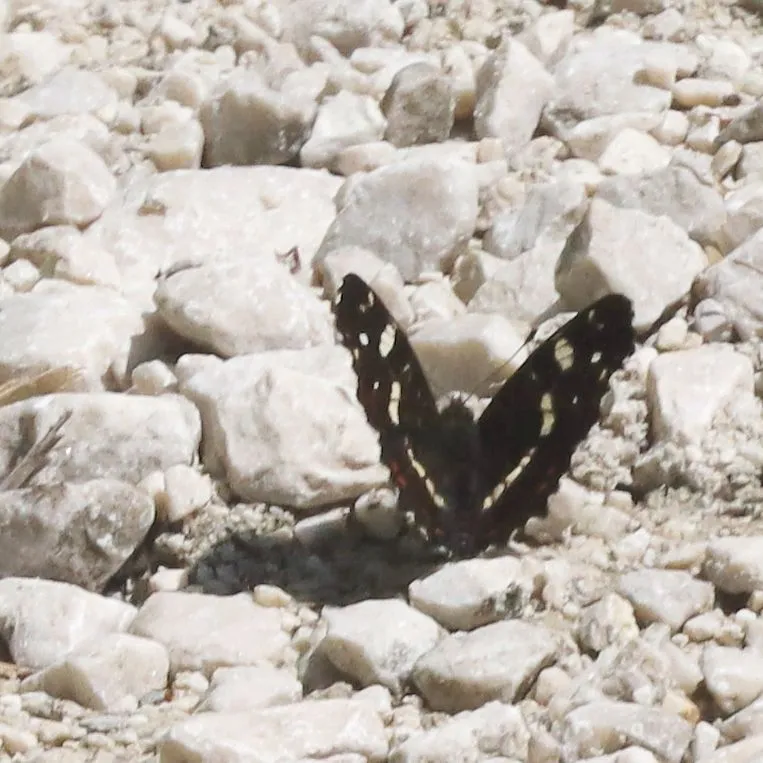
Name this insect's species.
Araschnia levana
